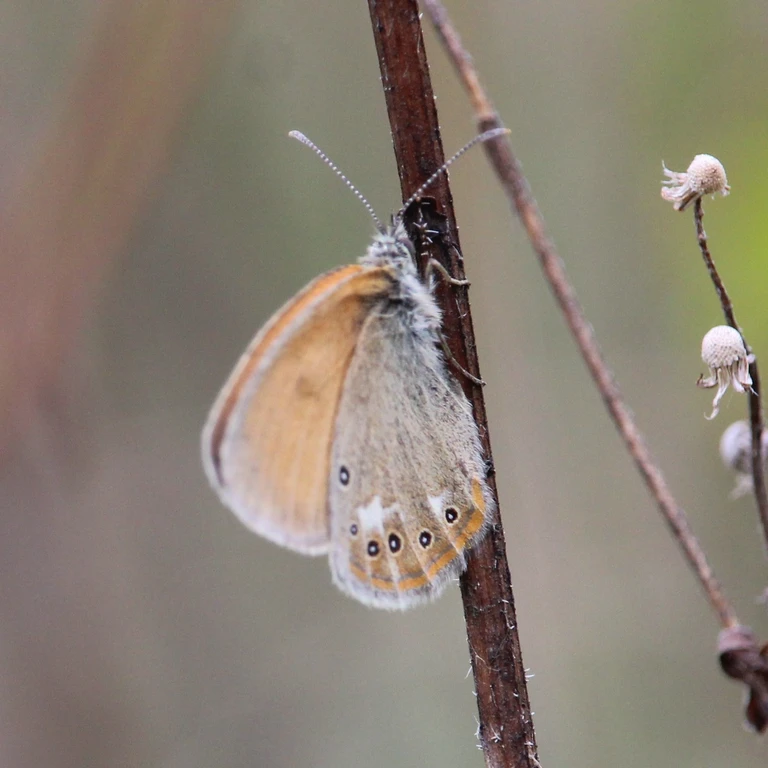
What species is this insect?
Coenonympha glycerion (also Coenonympha iphis)
